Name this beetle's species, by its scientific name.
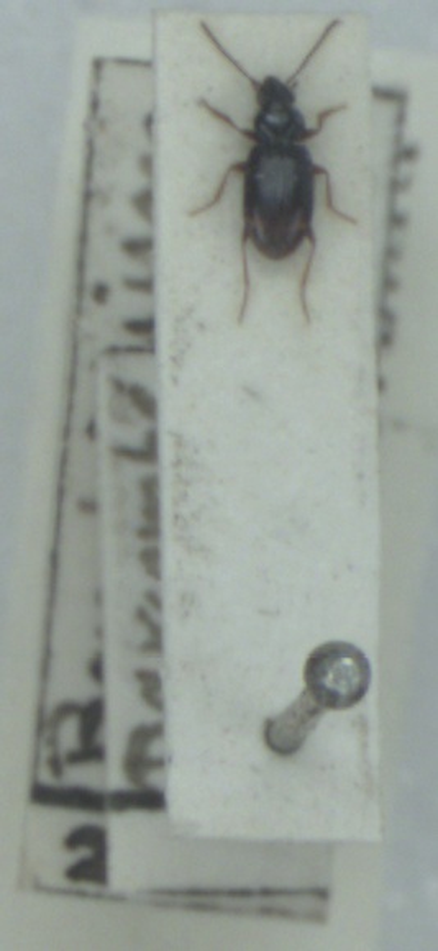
Bembidion guttula
